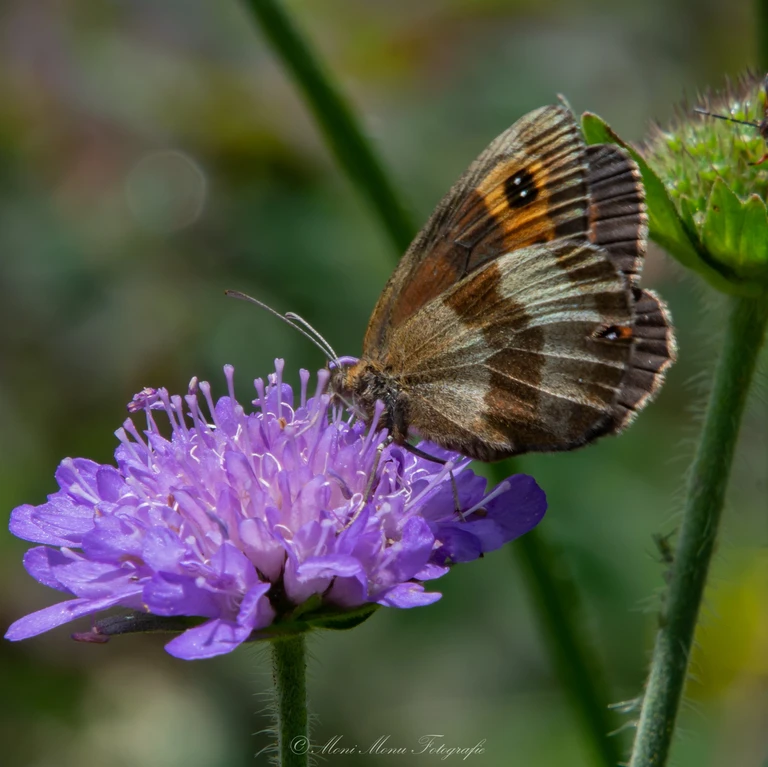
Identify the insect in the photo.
Erebia aethiops
